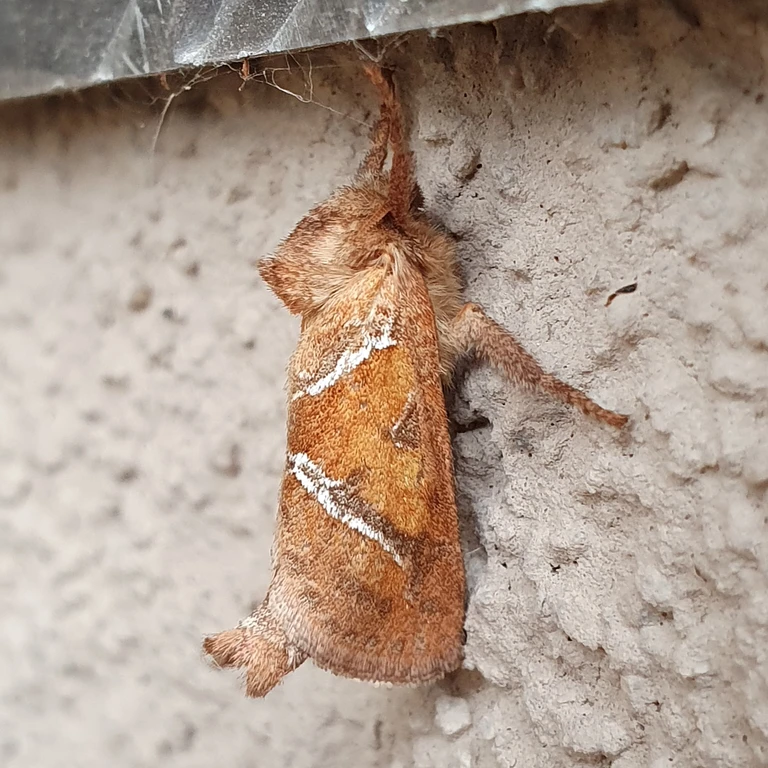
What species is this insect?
Triodia sylvina
